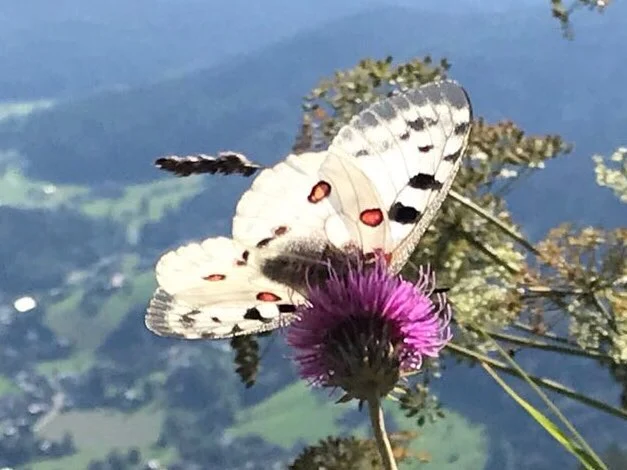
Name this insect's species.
Parnassius apollo
